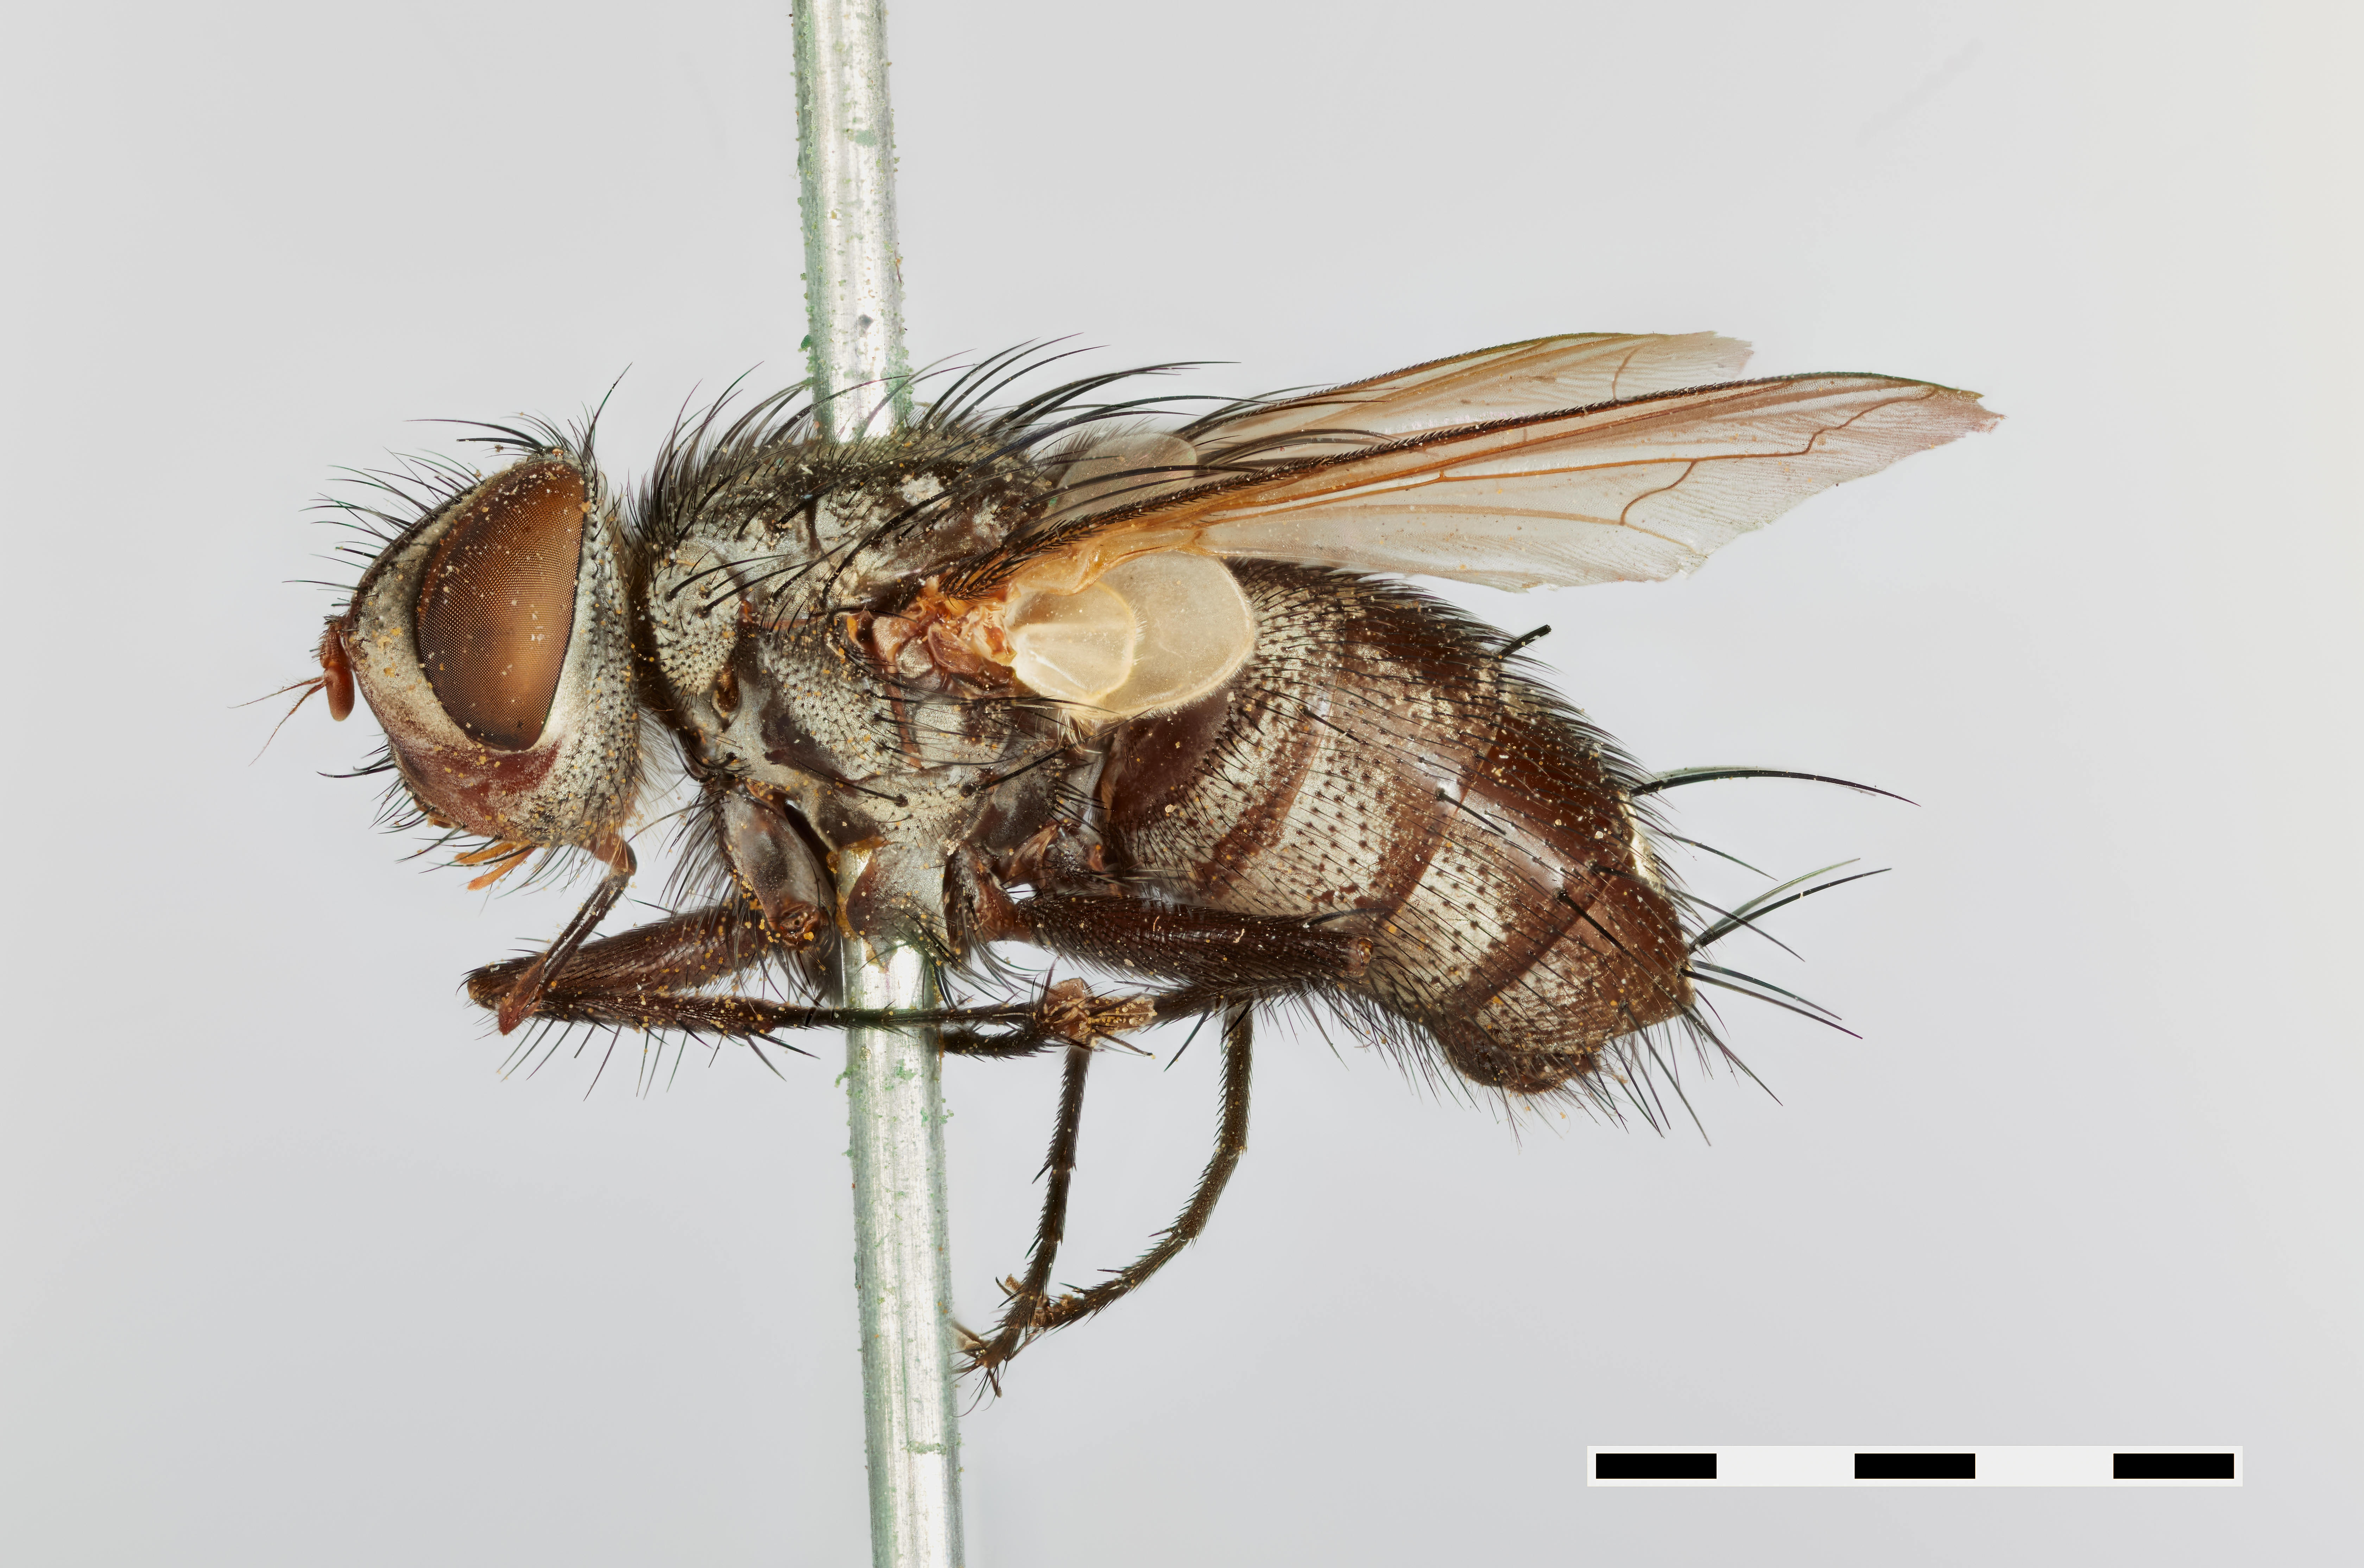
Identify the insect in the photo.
Paraphyto sarcophagina
